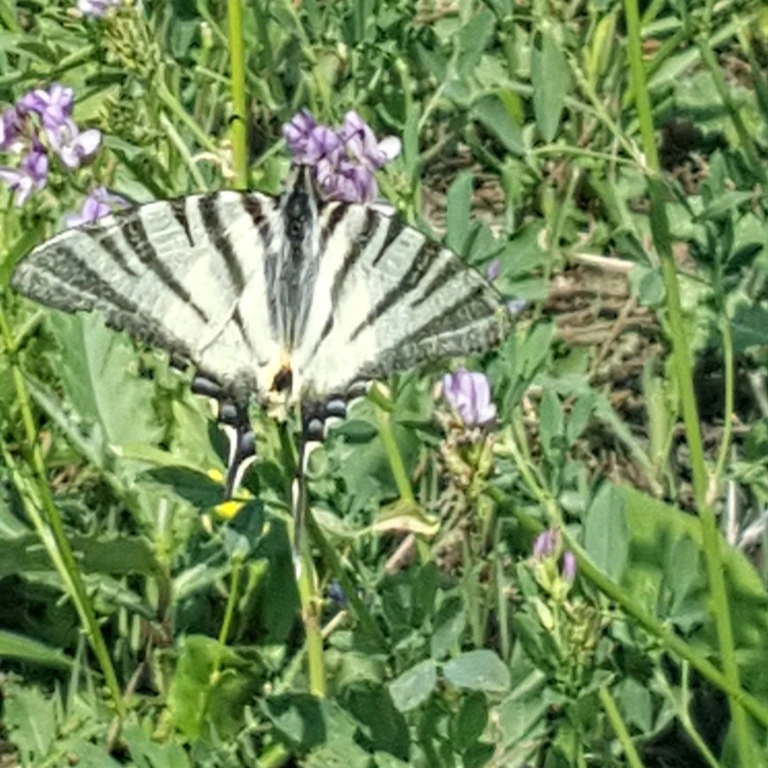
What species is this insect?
Iphiclides podalirius
